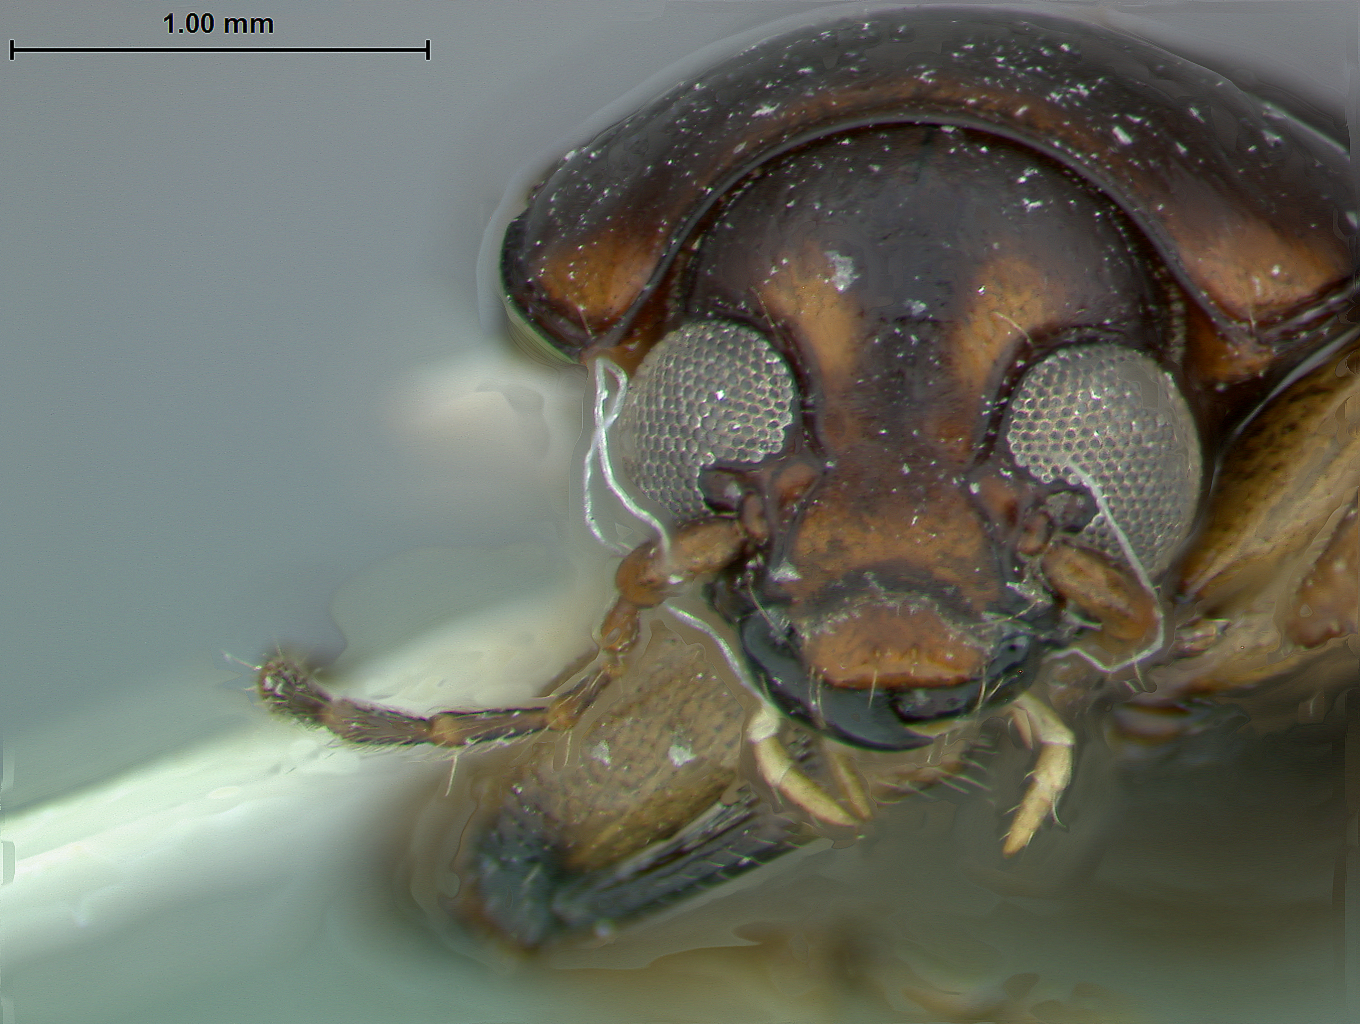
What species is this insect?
Metachroma flavolimbatum
